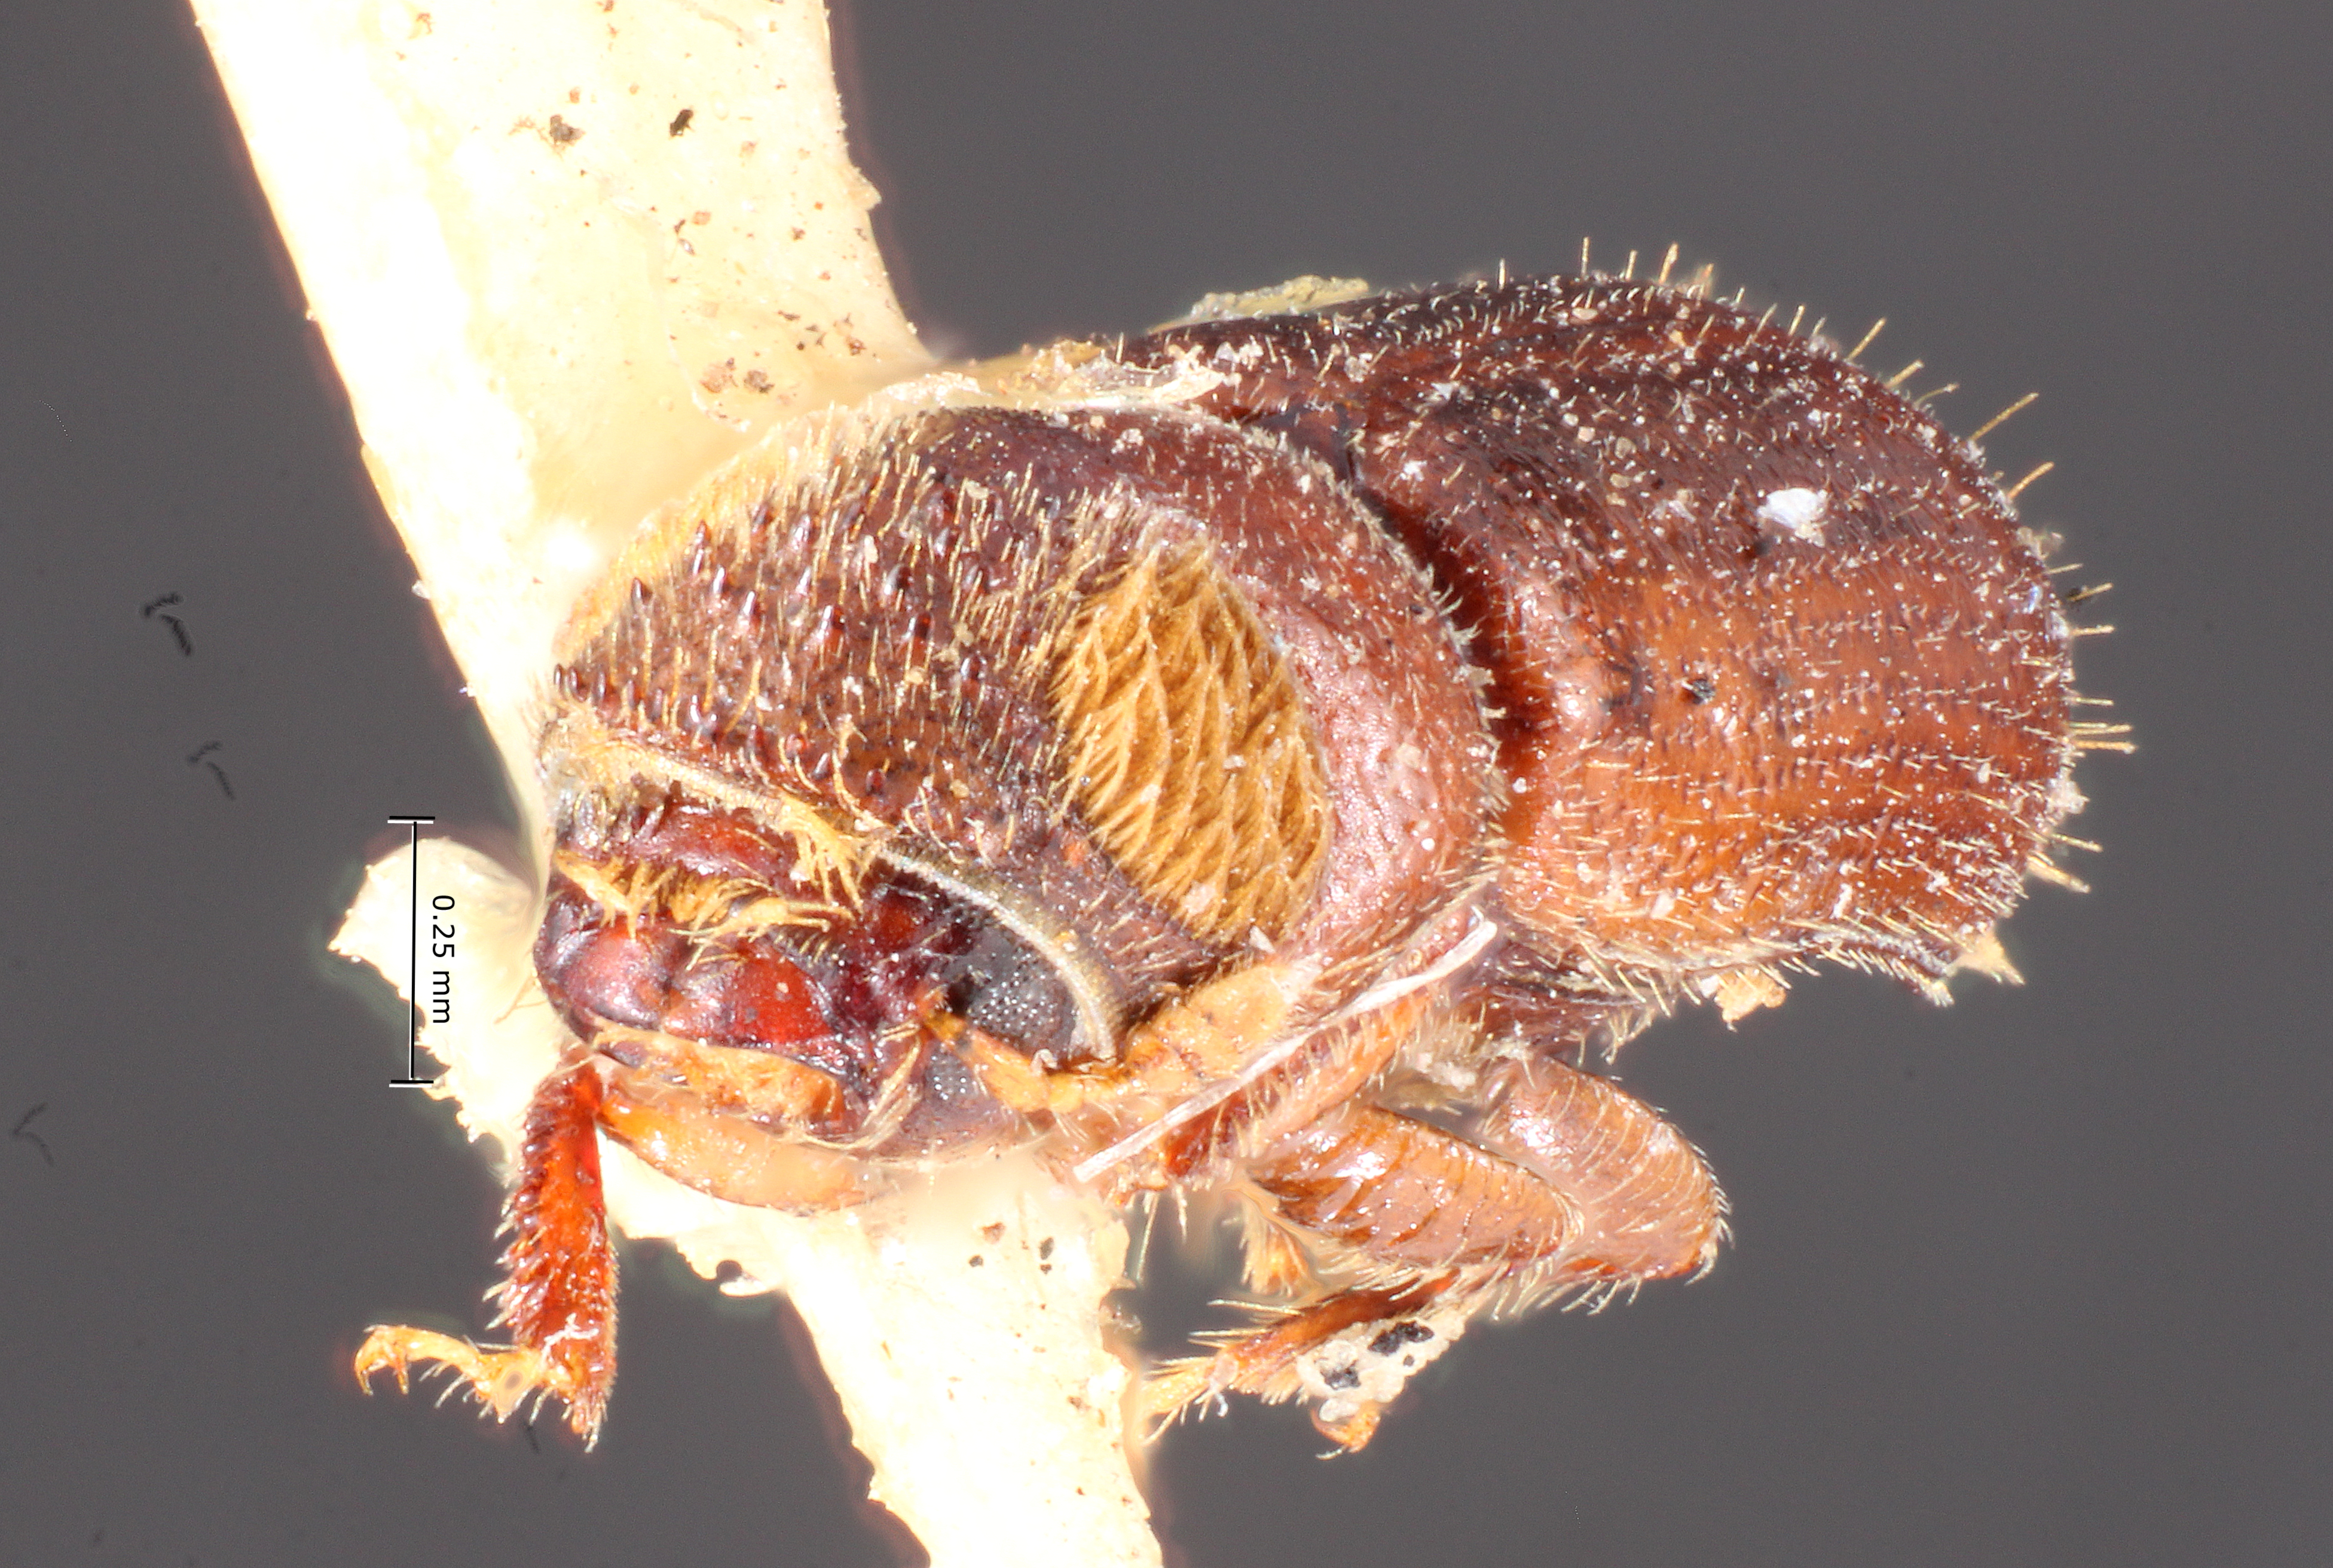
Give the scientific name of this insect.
Pityoborus secundus
